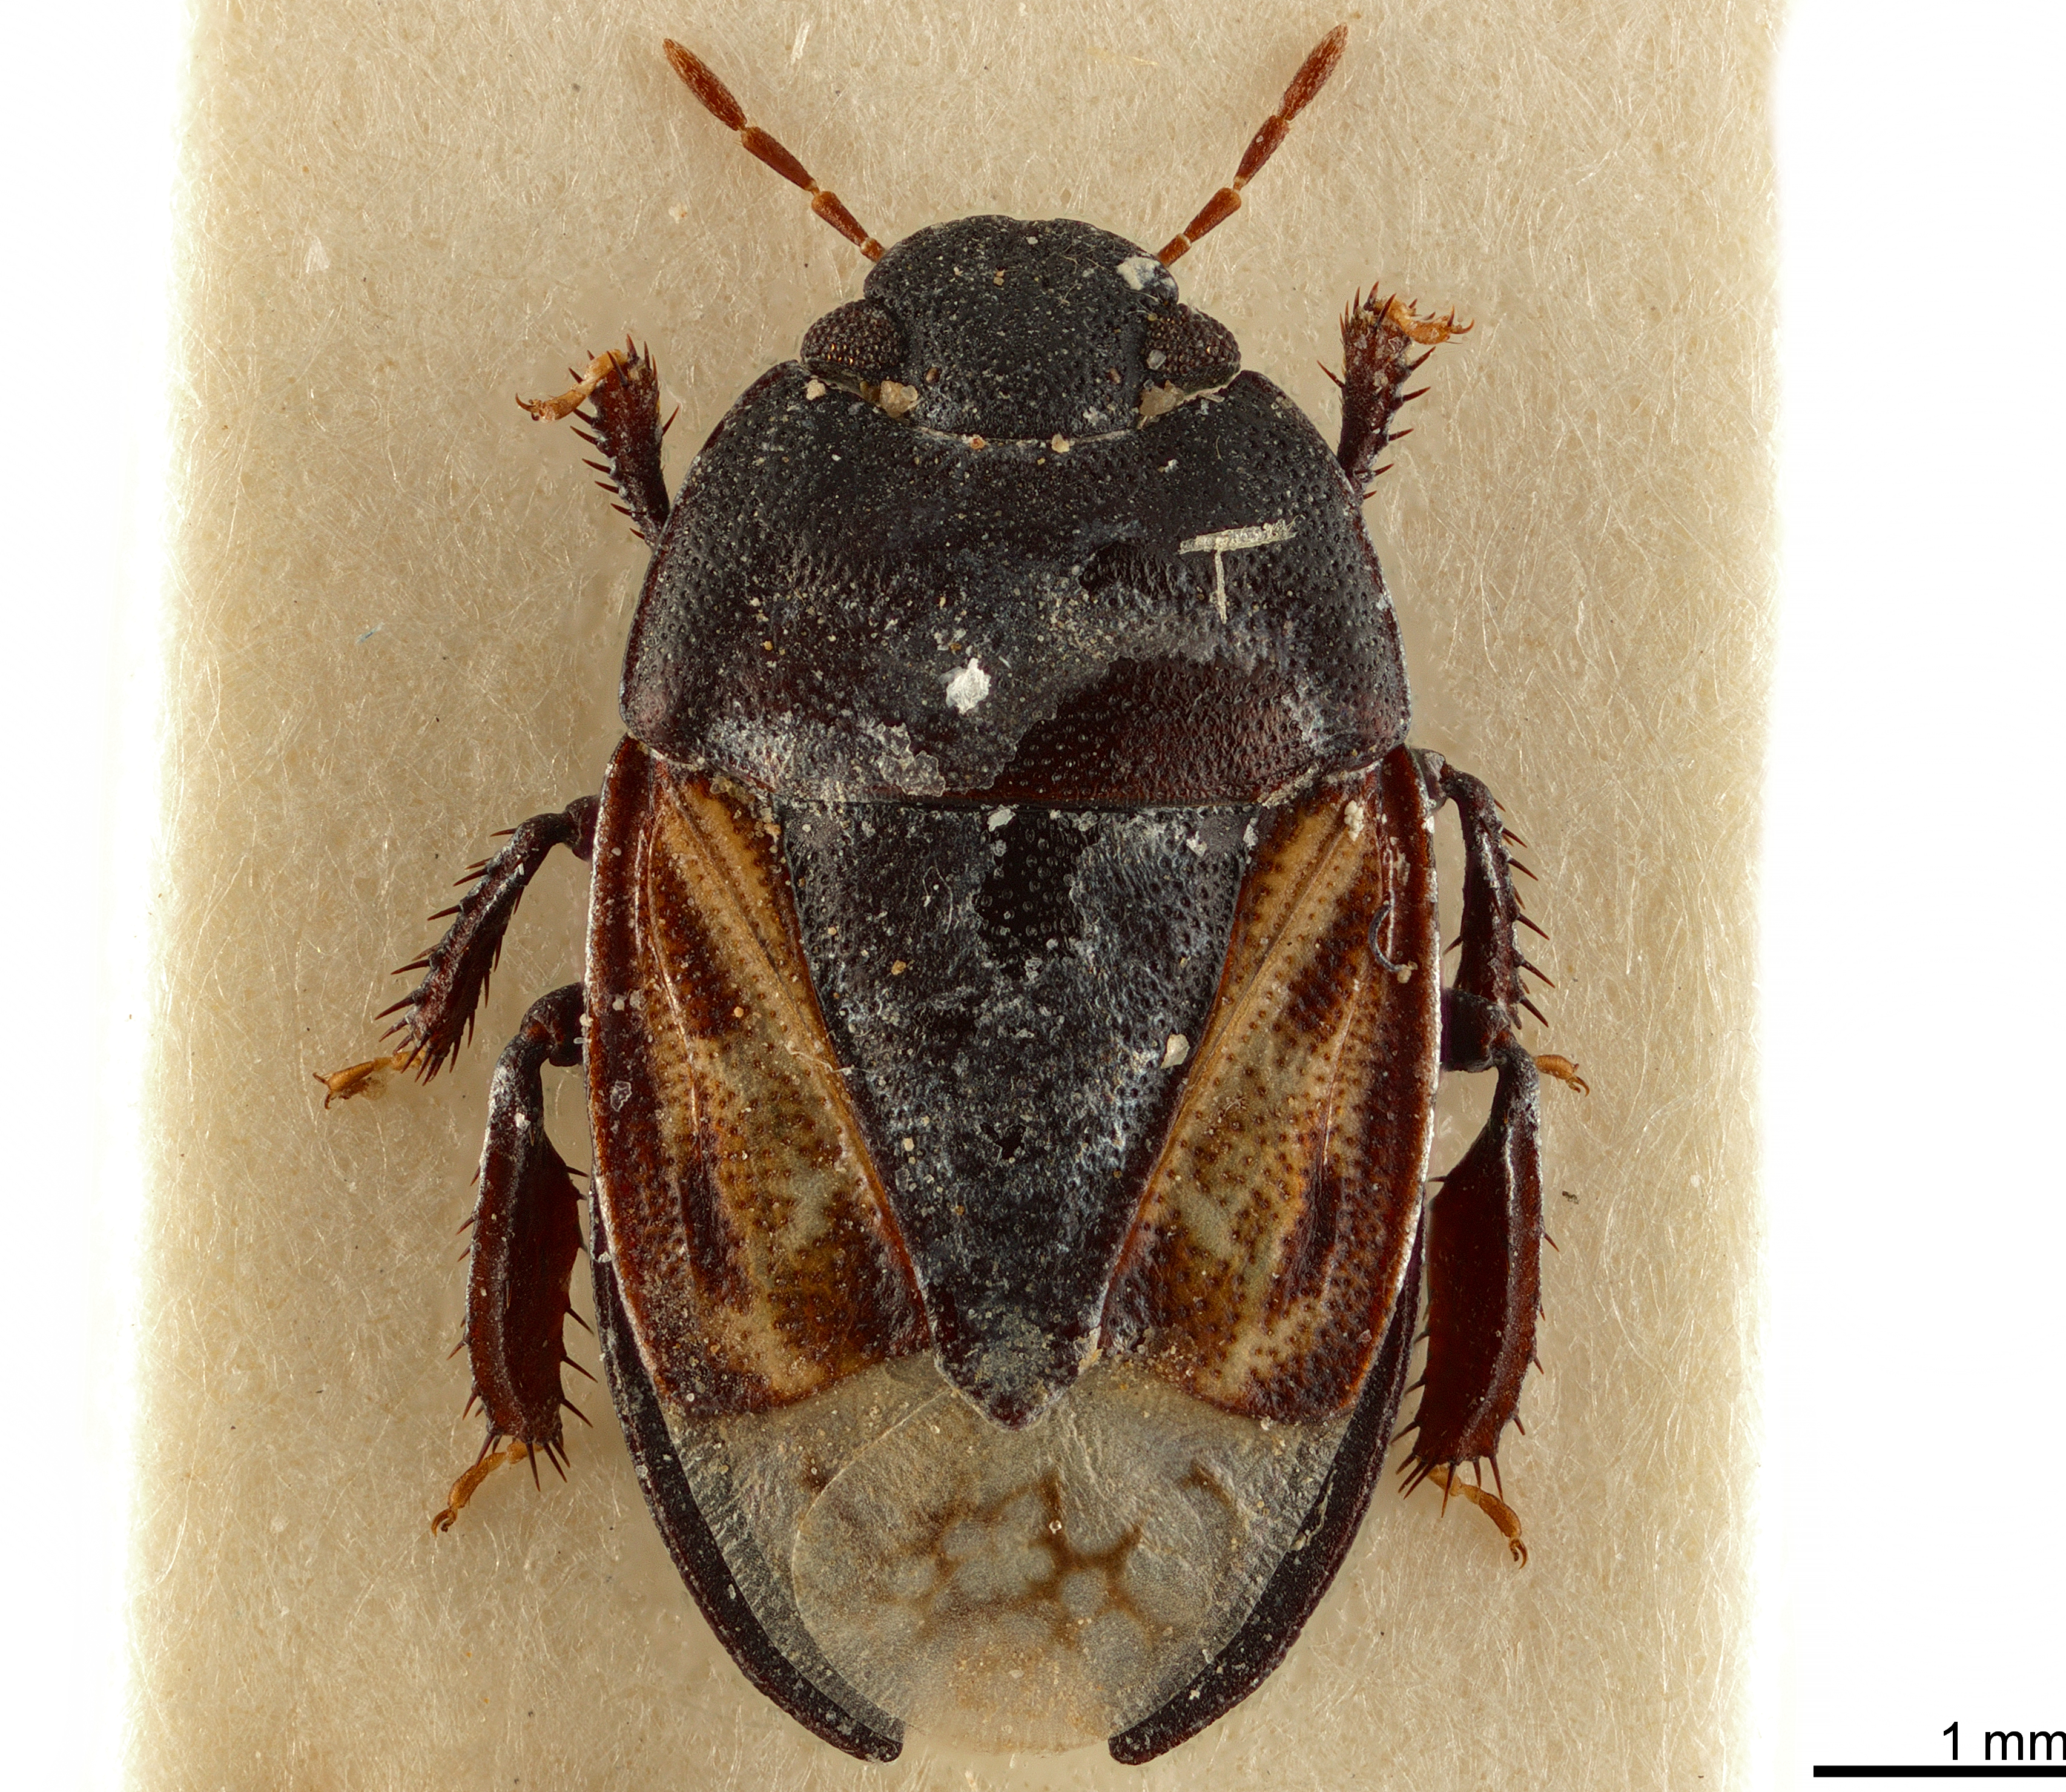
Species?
Ochetostethus brachyscytus
